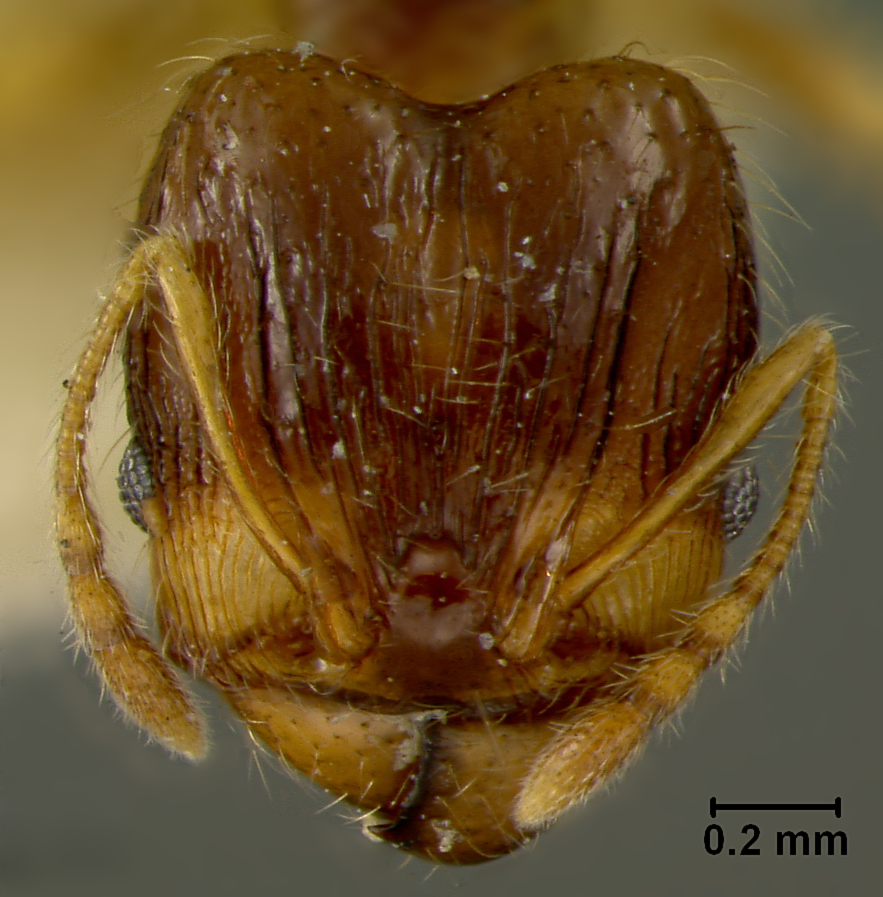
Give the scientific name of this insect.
Pheidole knowlesi
